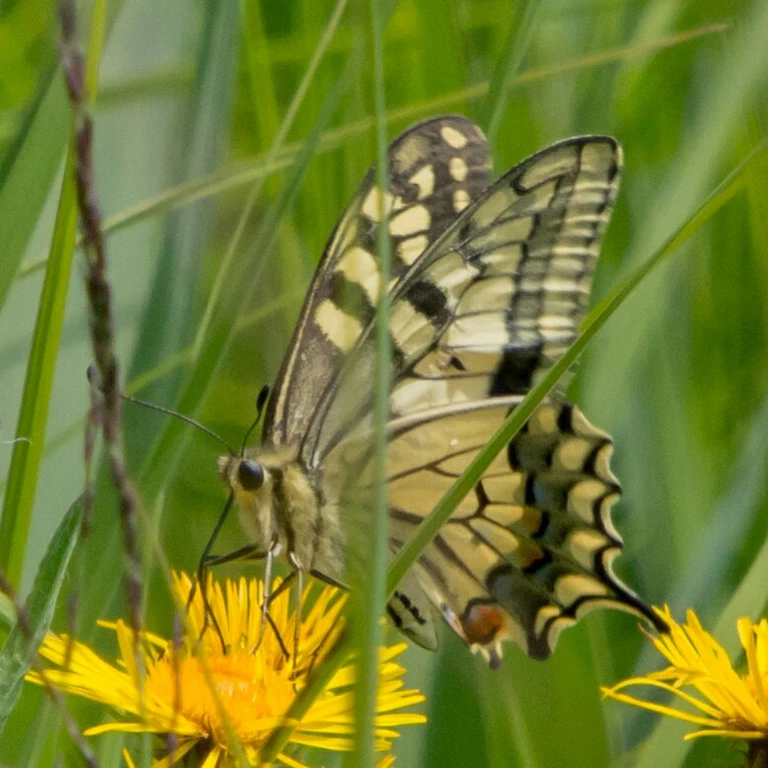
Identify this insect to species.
Papilio machaon
